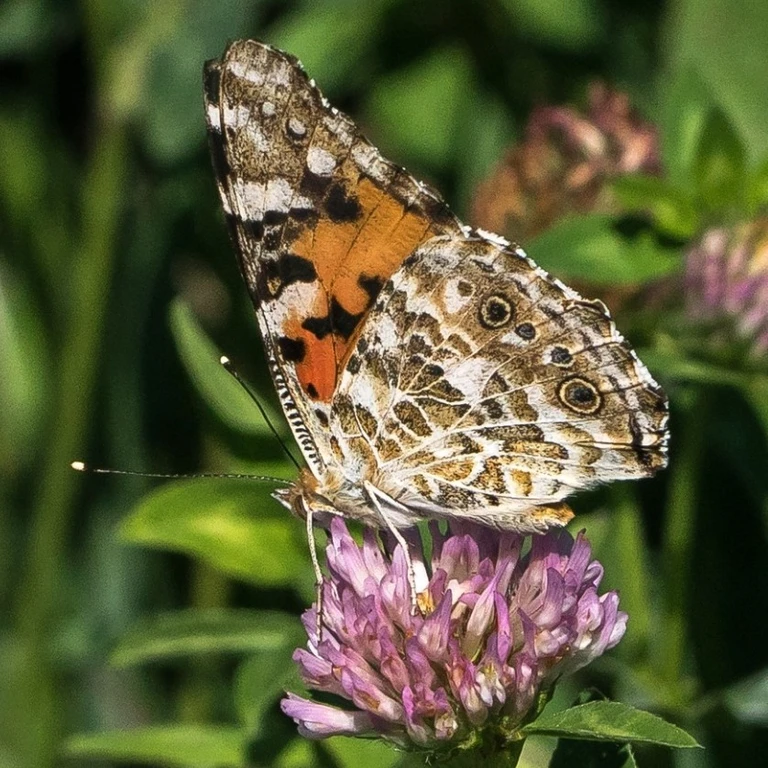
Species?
Vanessa cardui
